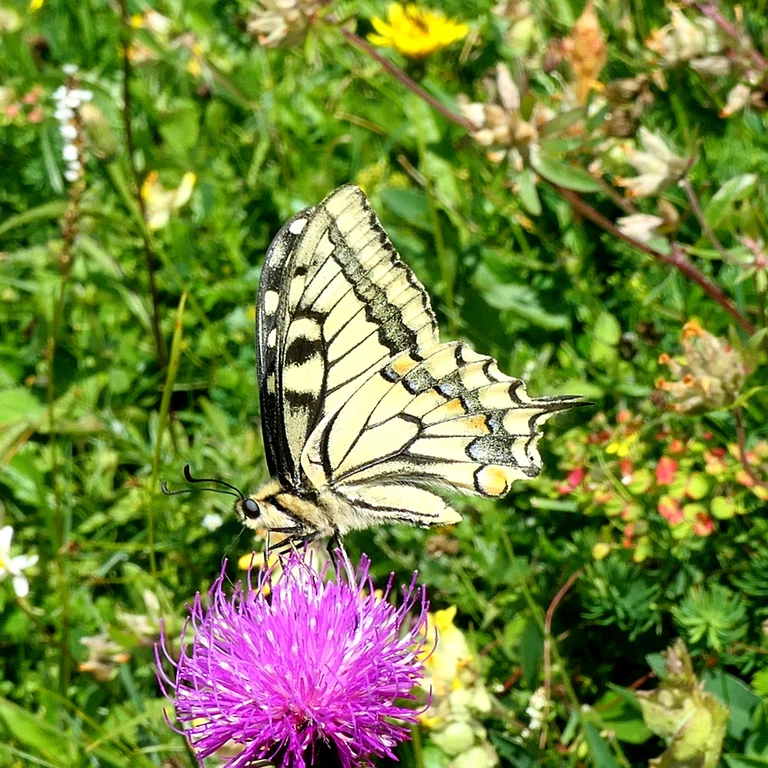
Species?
Papilio machaon
